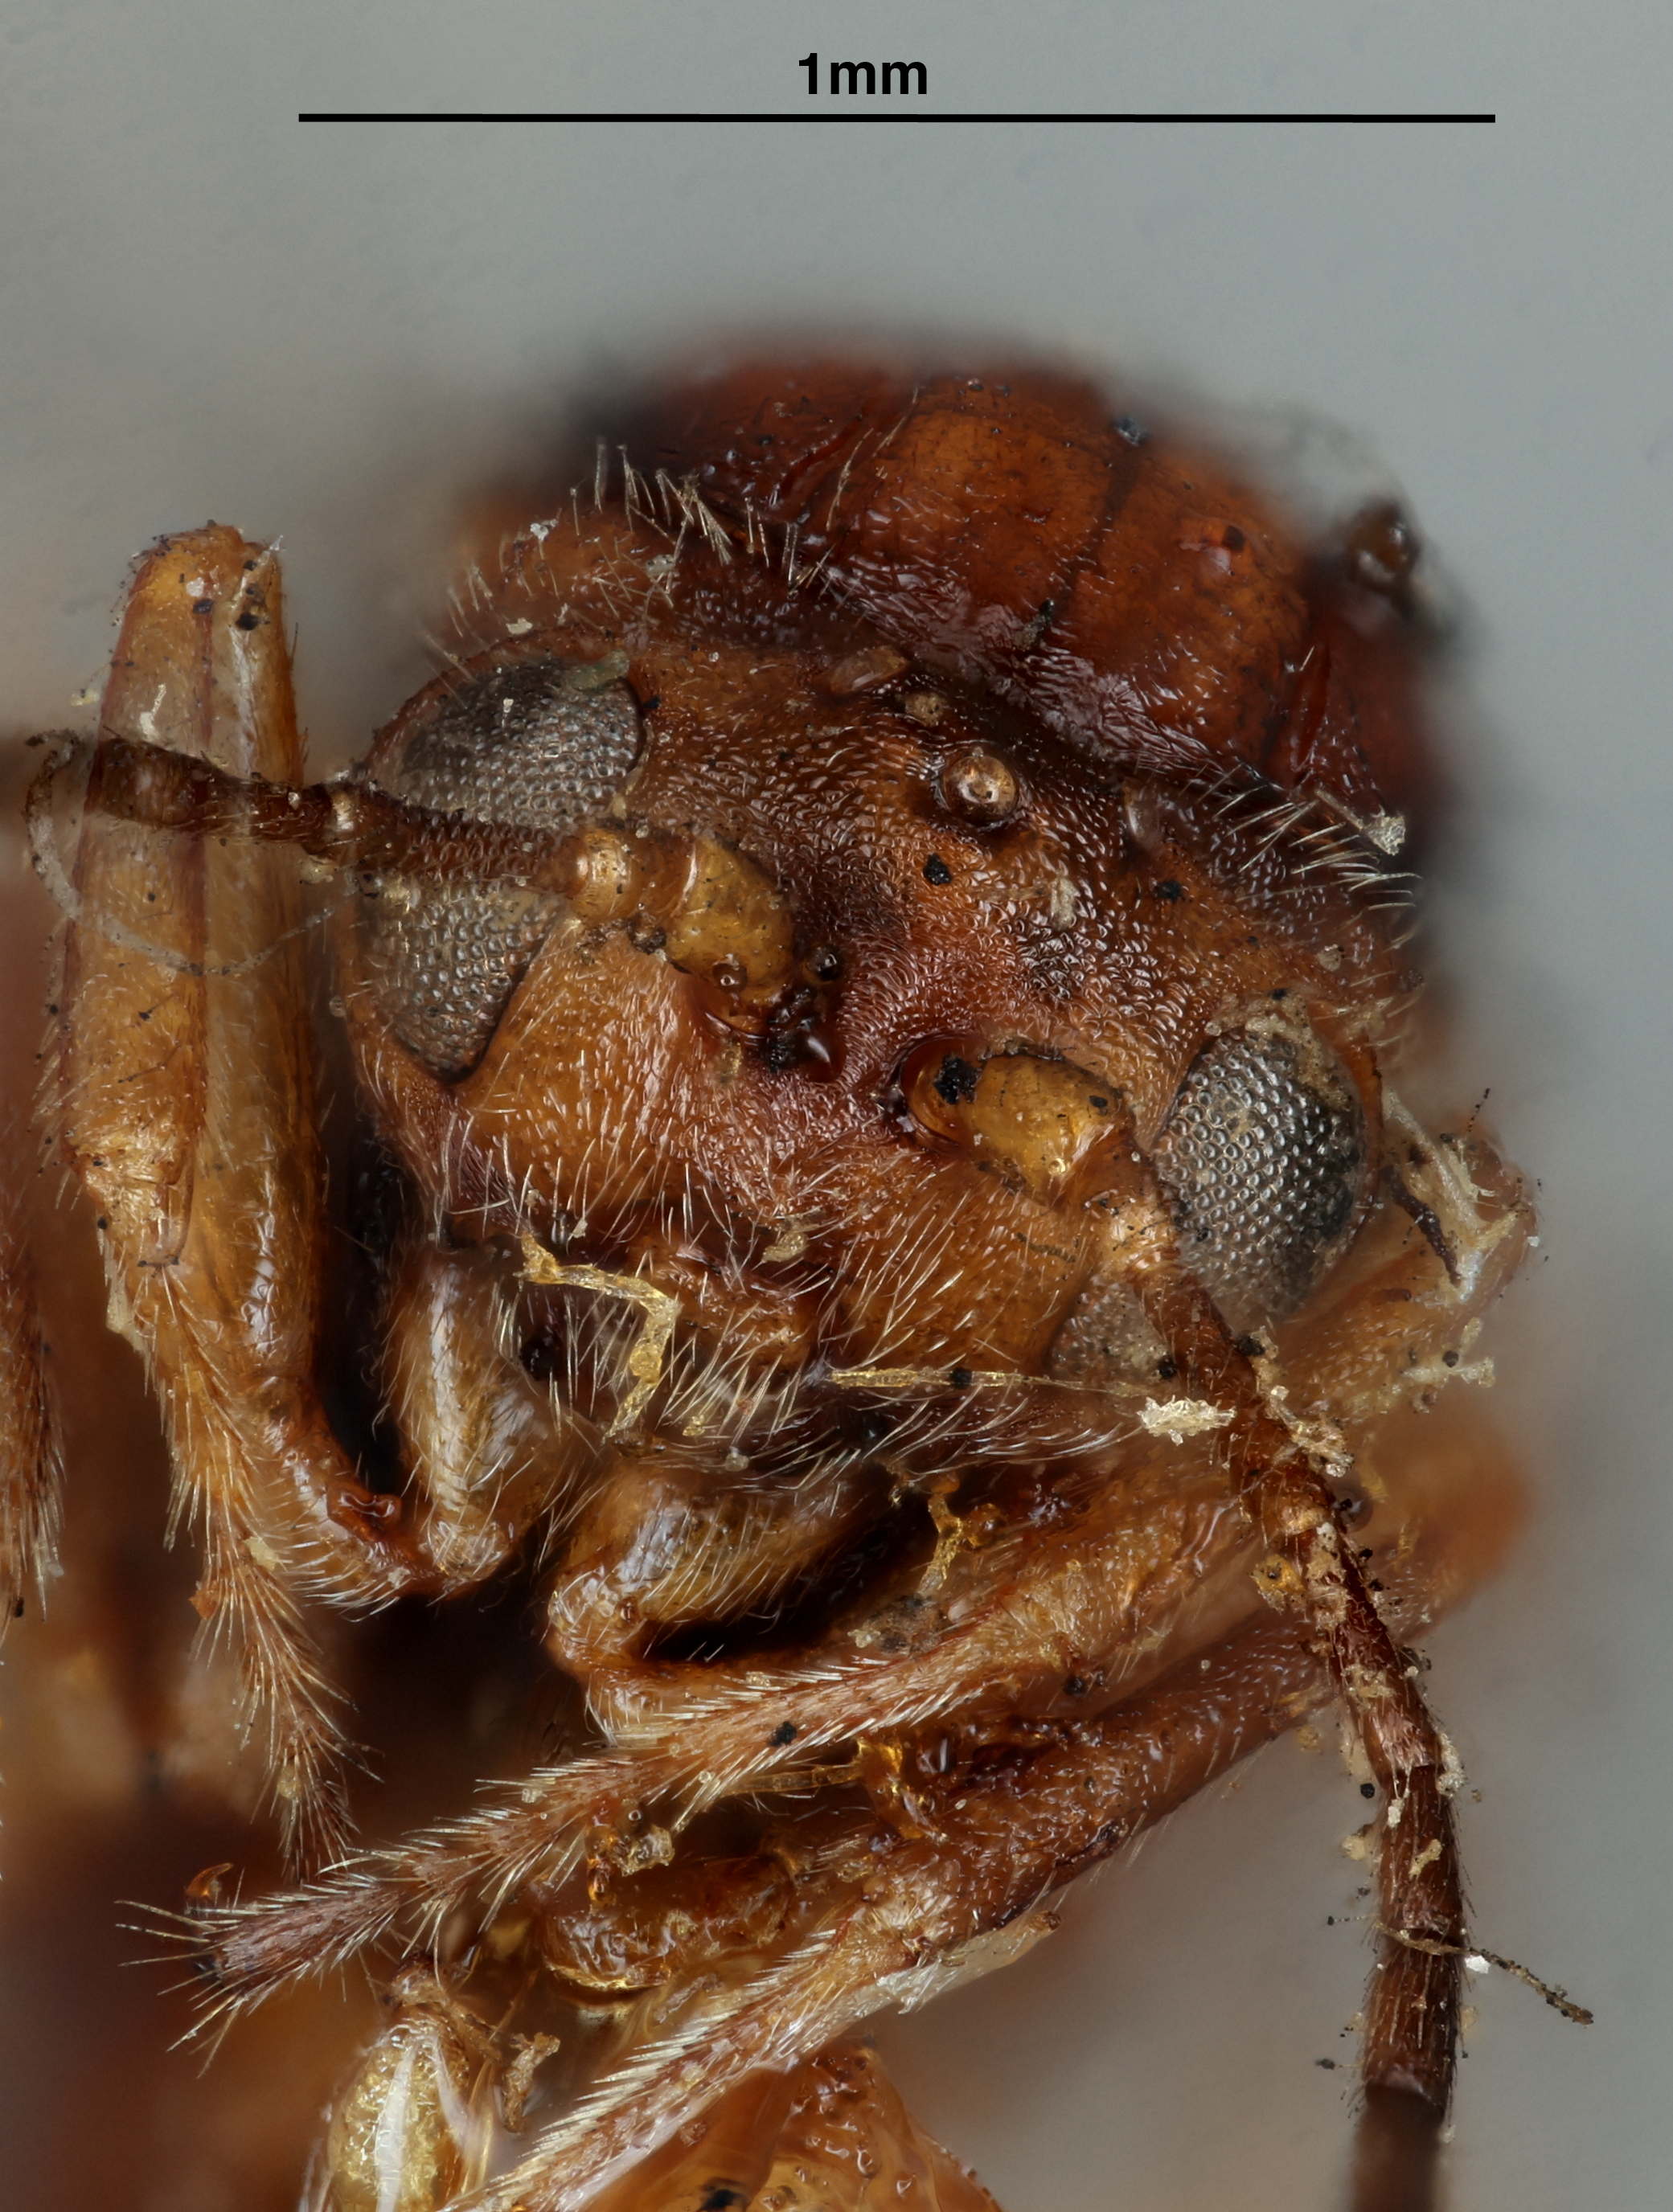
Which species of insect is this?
Andricus perplexus
